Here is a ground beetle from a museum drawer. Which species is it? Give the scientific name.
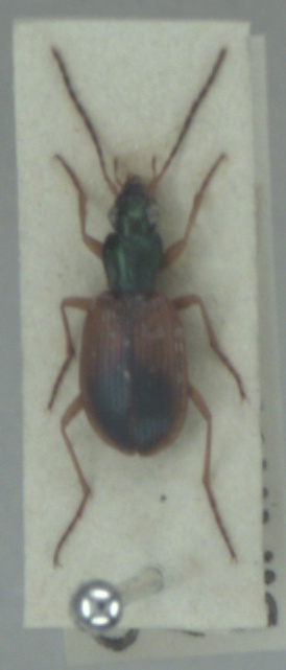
Anchomenus dorsalis
